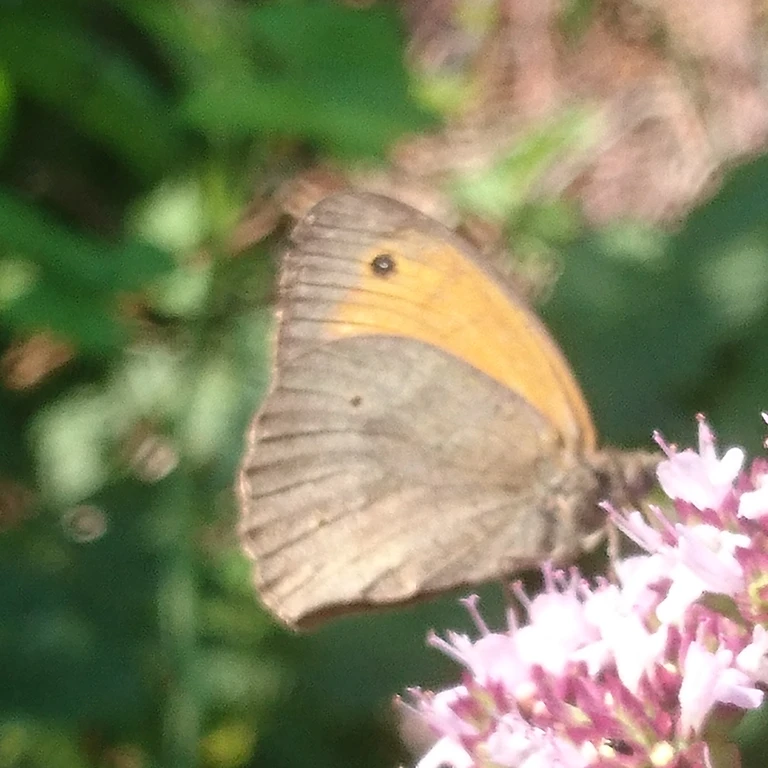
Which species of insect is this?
Maniola jurtina
